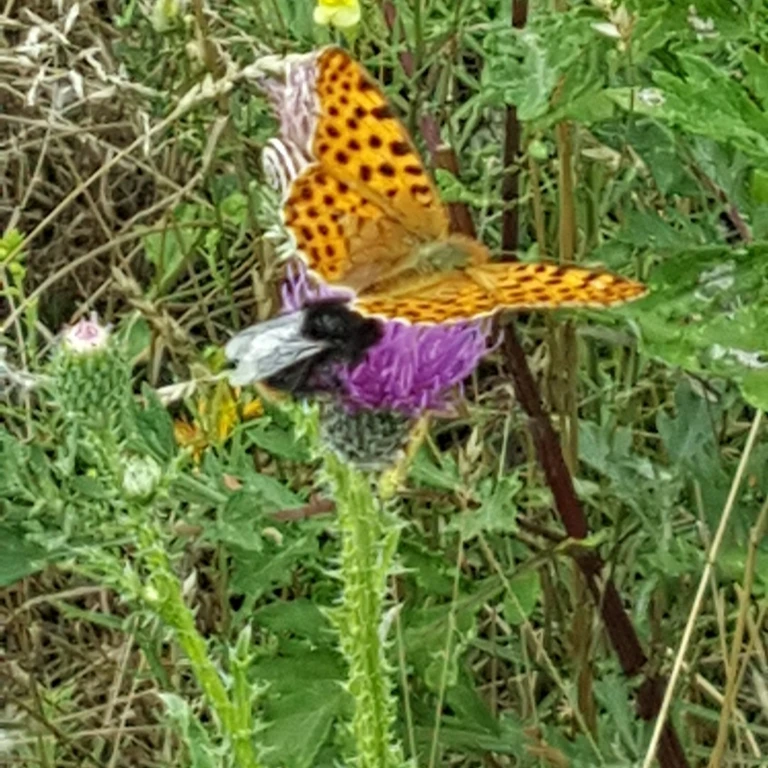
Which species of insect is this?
Issoria lathonia
